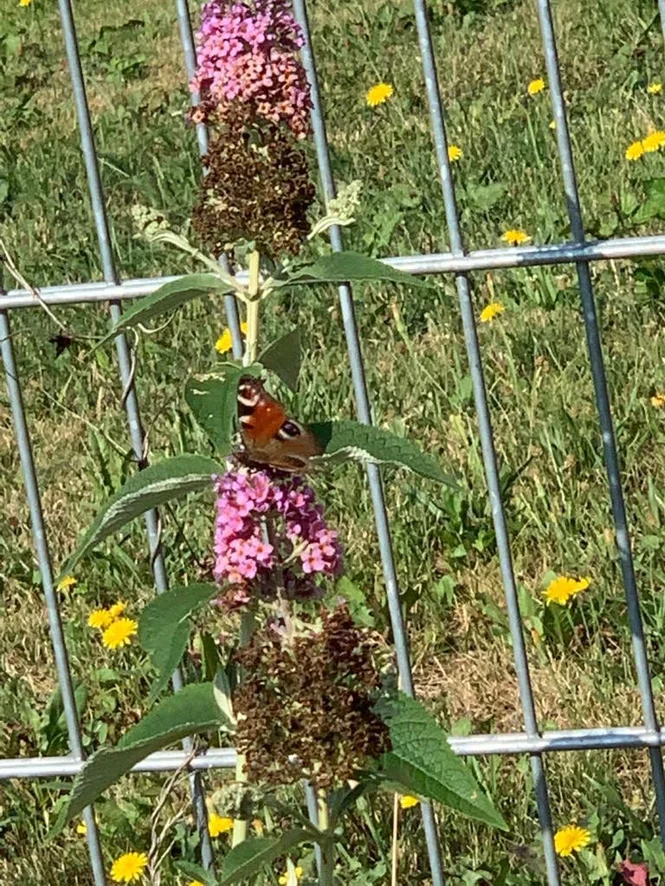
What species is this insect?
Aglais io
